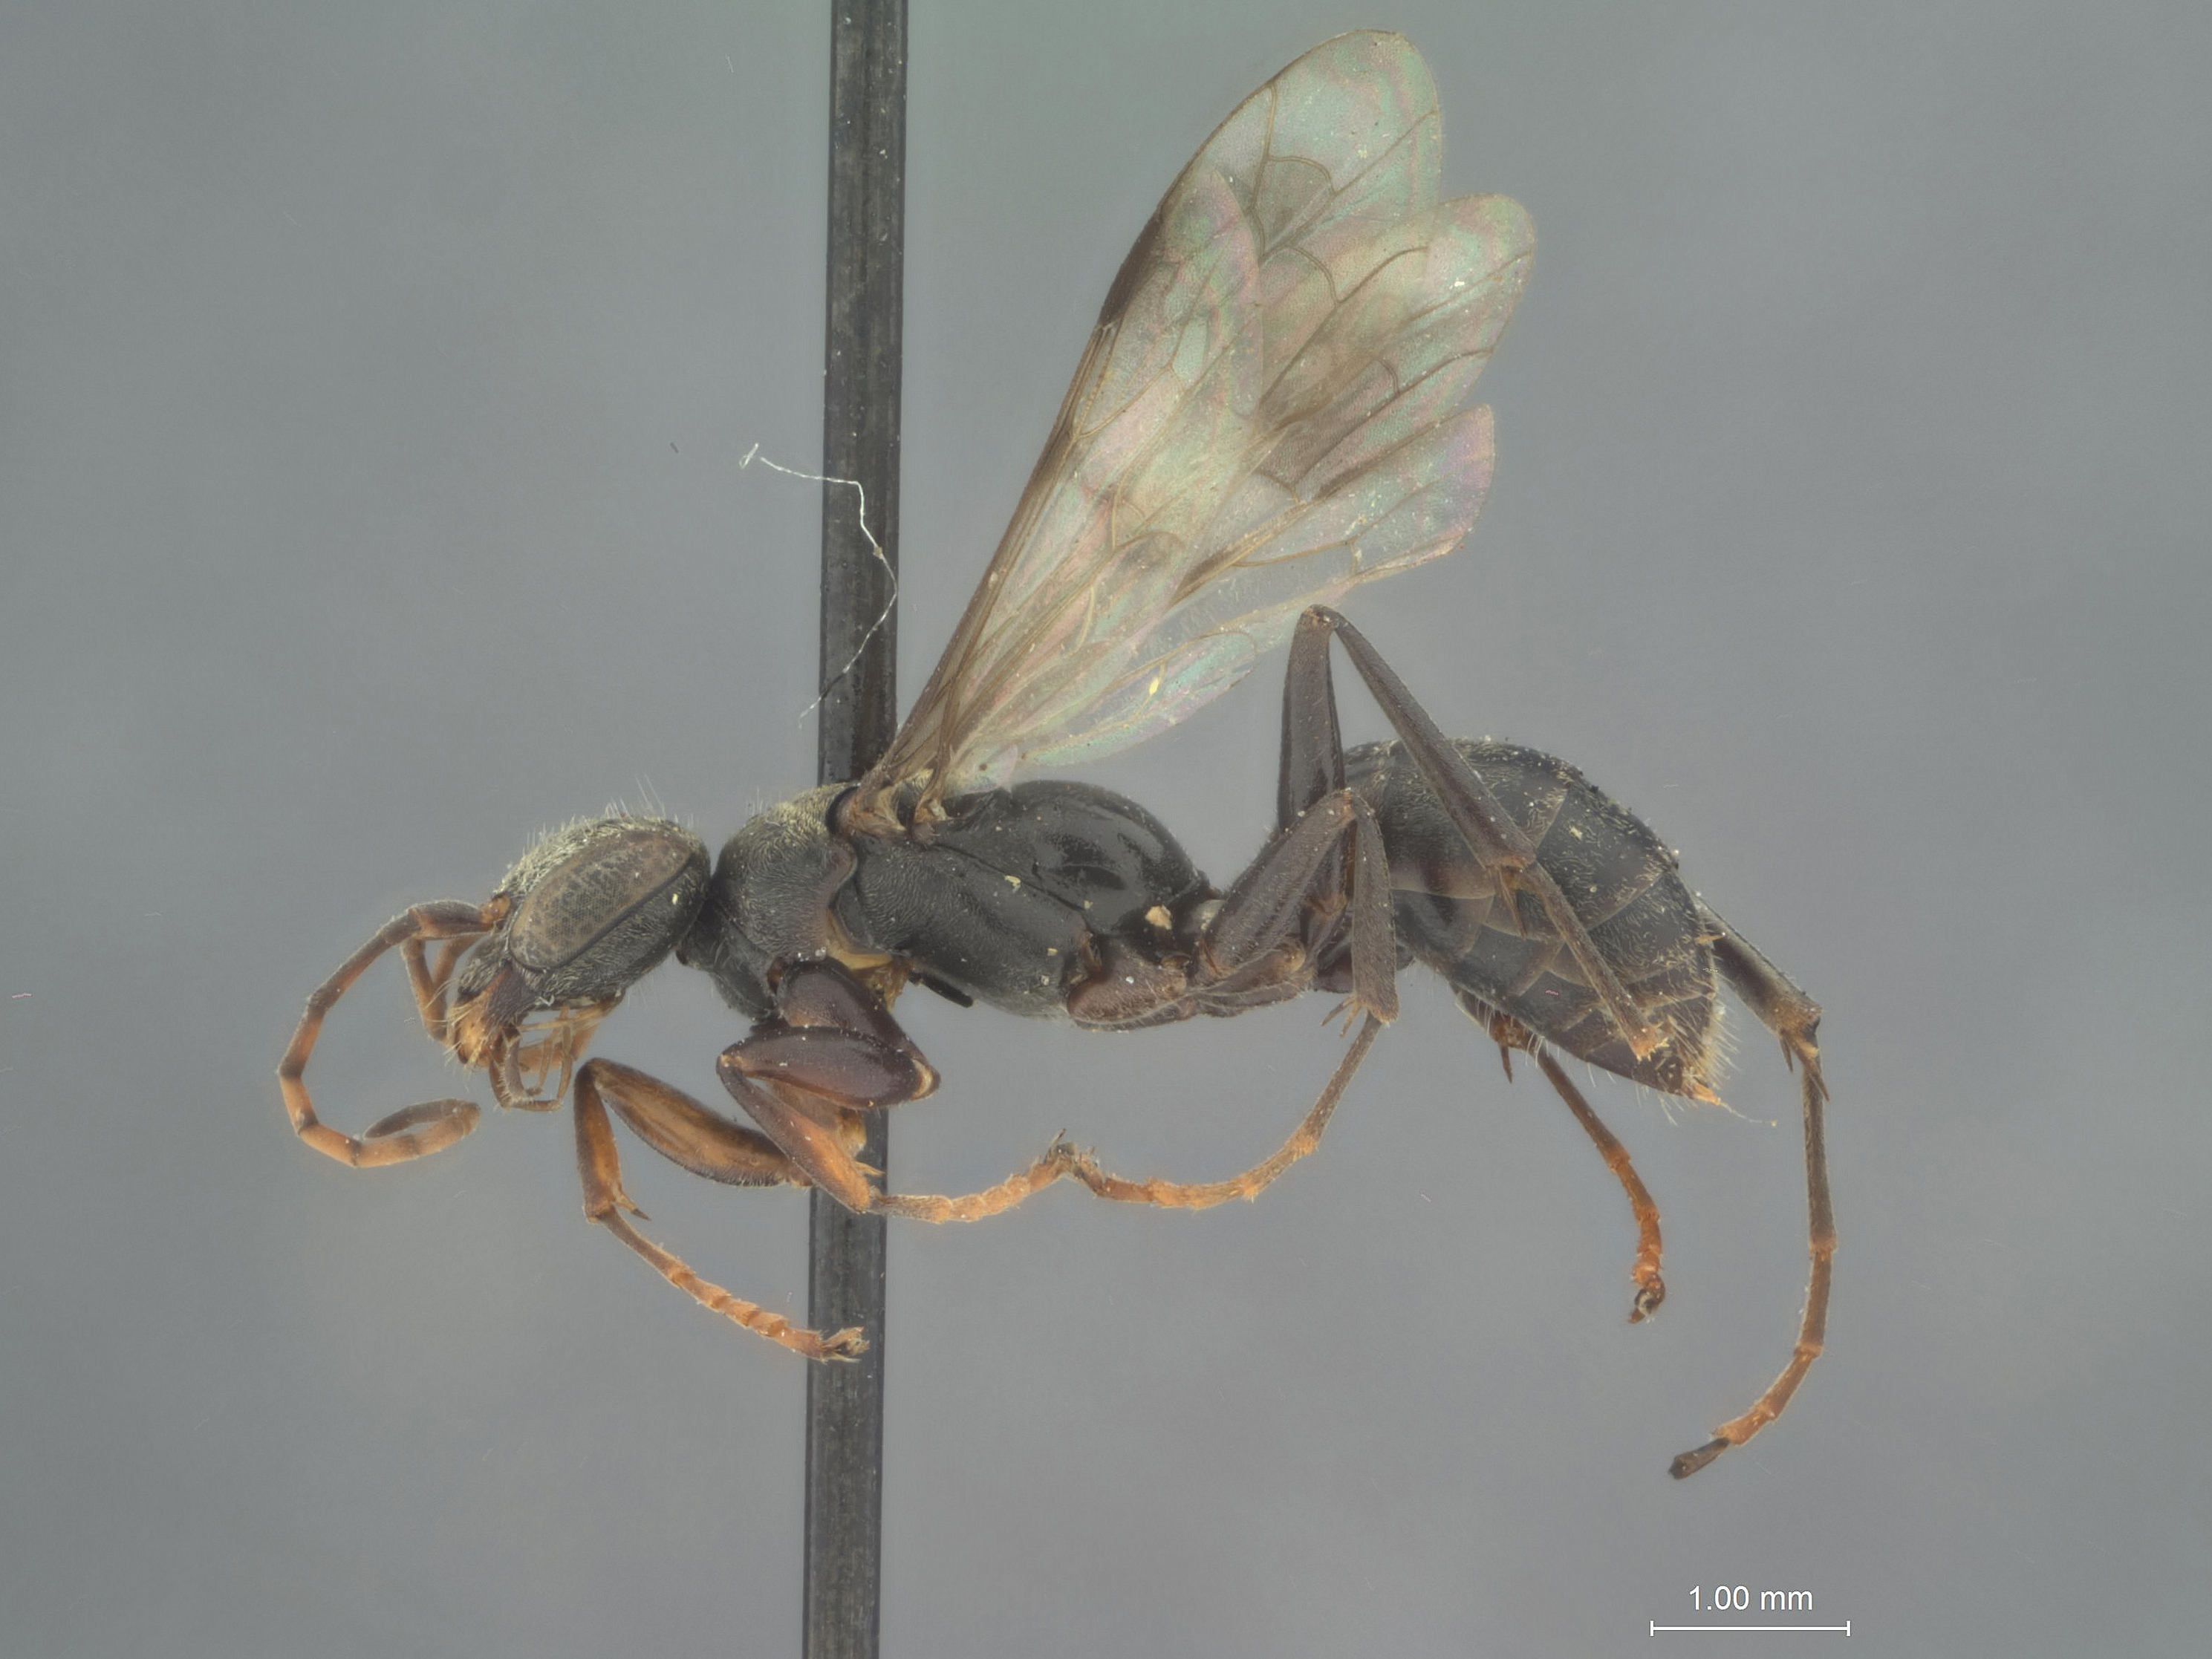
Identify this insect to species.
Dipogon brevis
